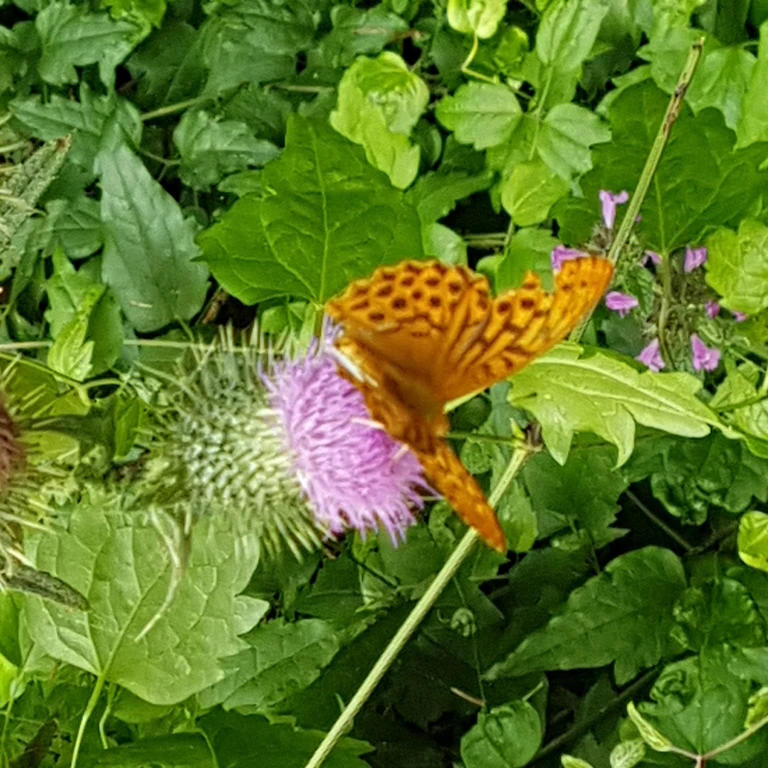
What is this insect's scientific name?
Argynnis paphia
